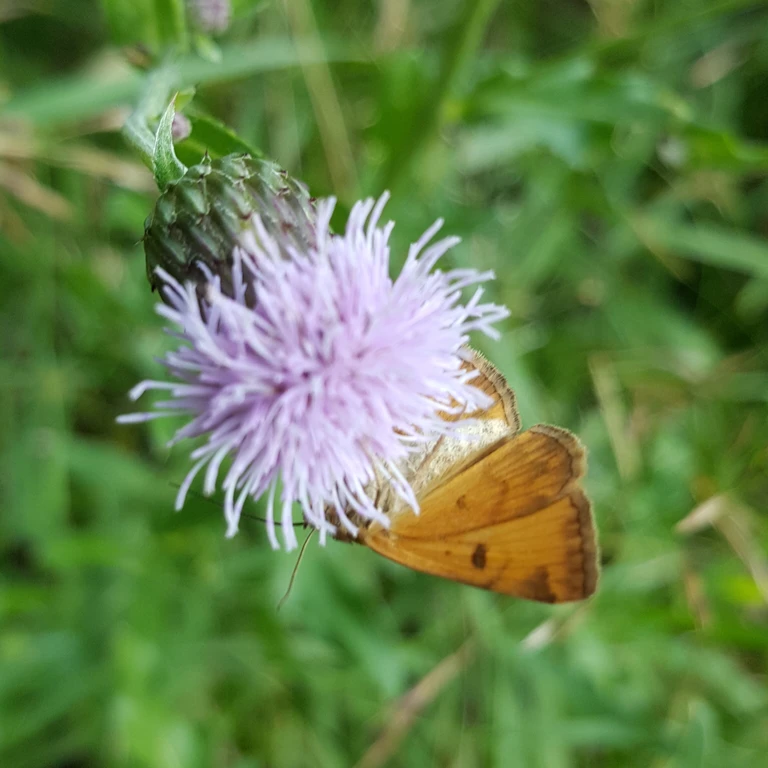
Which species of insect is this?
Euclidia glyphica
